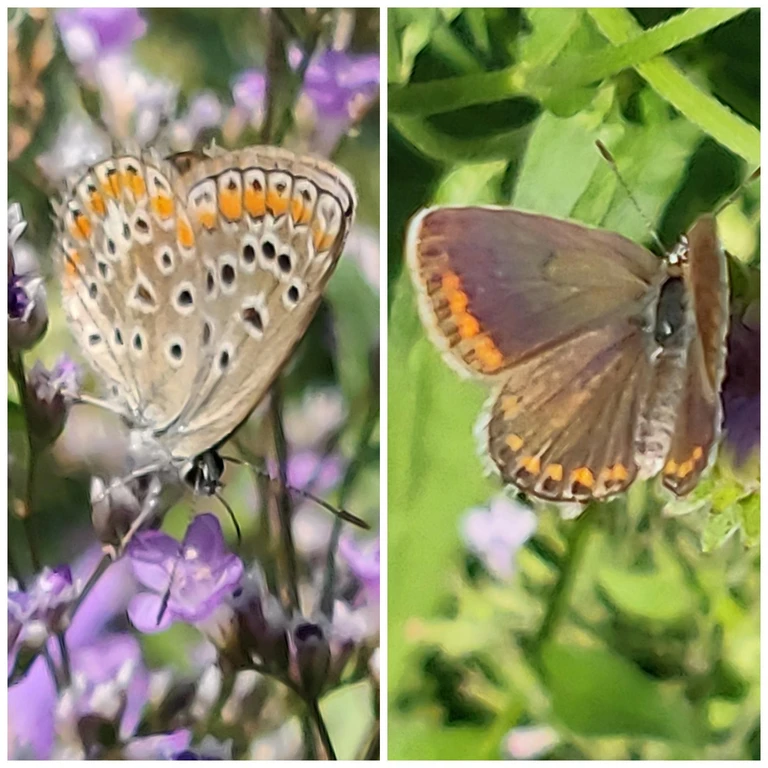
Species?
Polyommatus icarus
